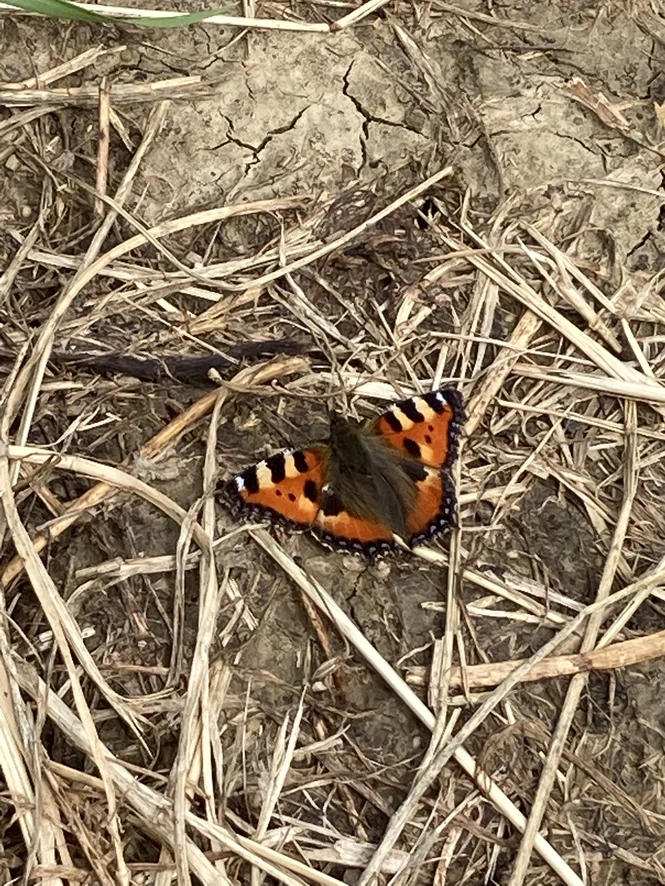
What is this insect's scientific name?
Aglais urticae
